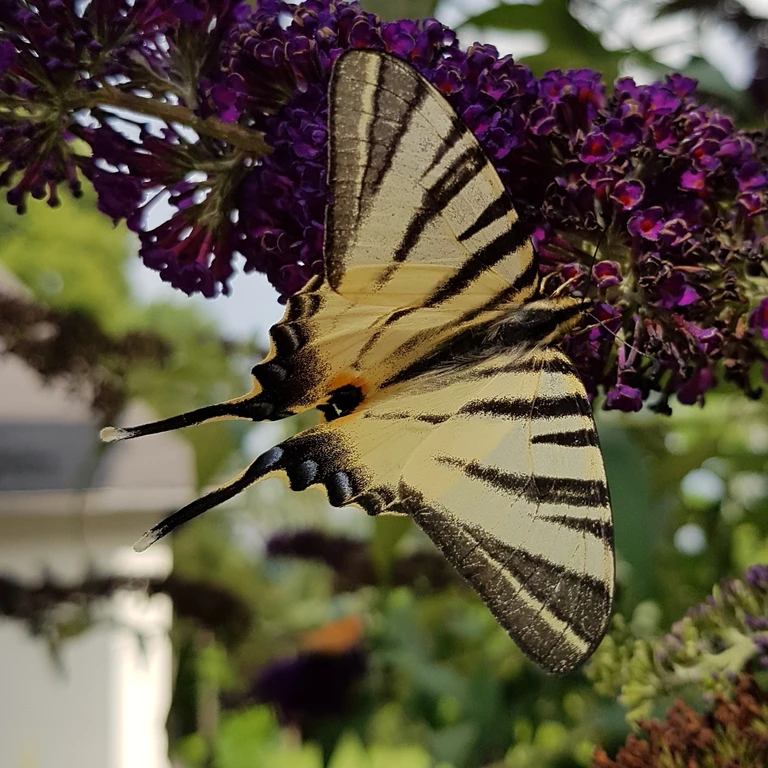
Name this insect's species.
Iphiclides podalirius
